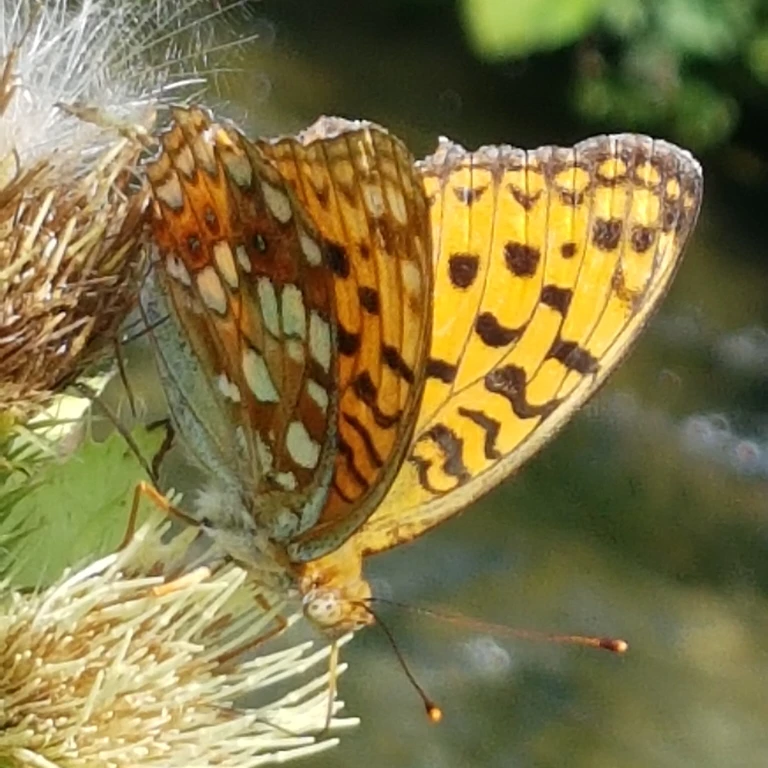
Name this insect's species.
Fabriciana adippe
